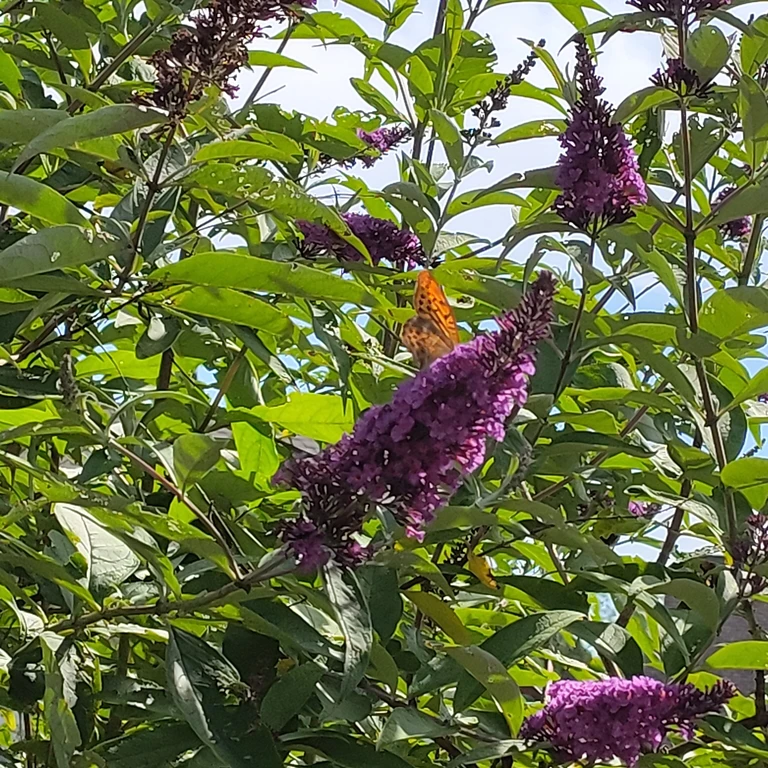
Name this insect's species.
Argynnis paphia
